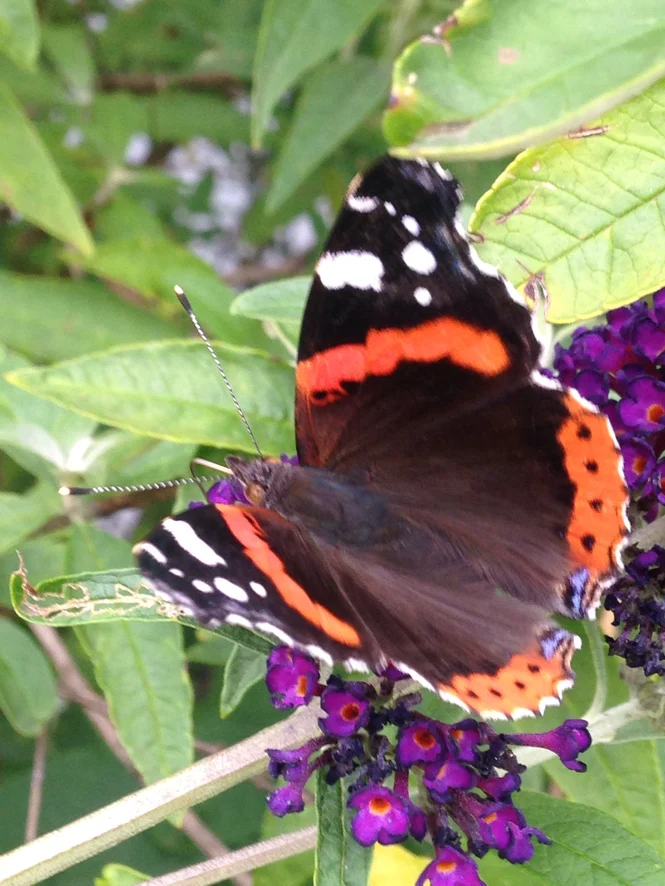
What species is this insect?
Vanessa atalanta
